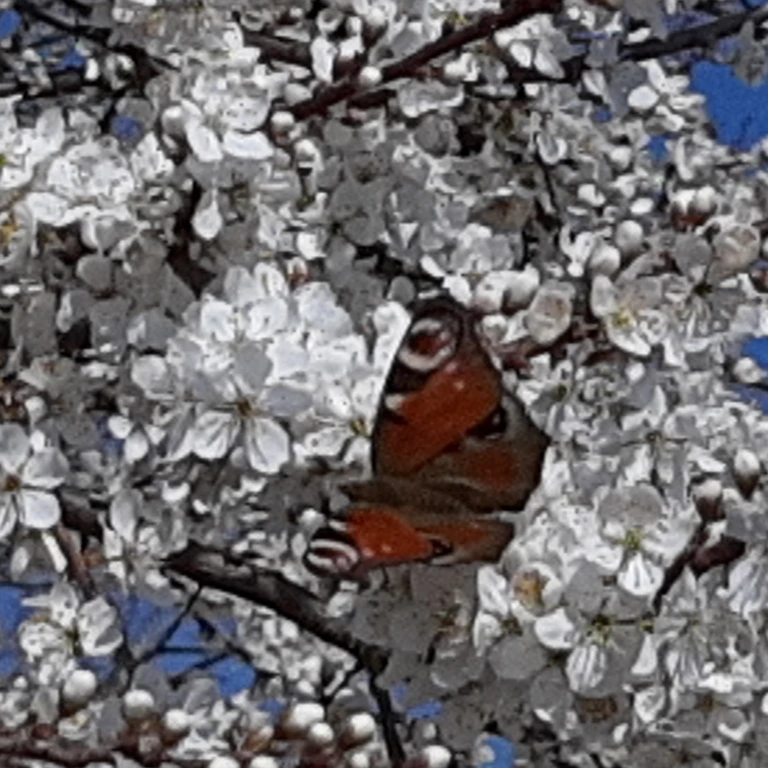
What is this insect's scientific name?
Aglais io
